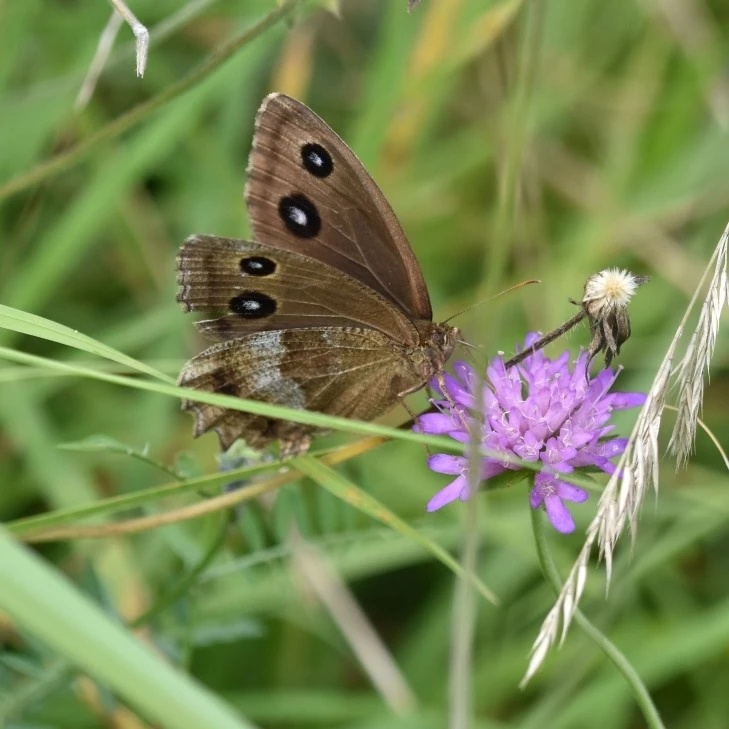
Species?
Minois dryas
